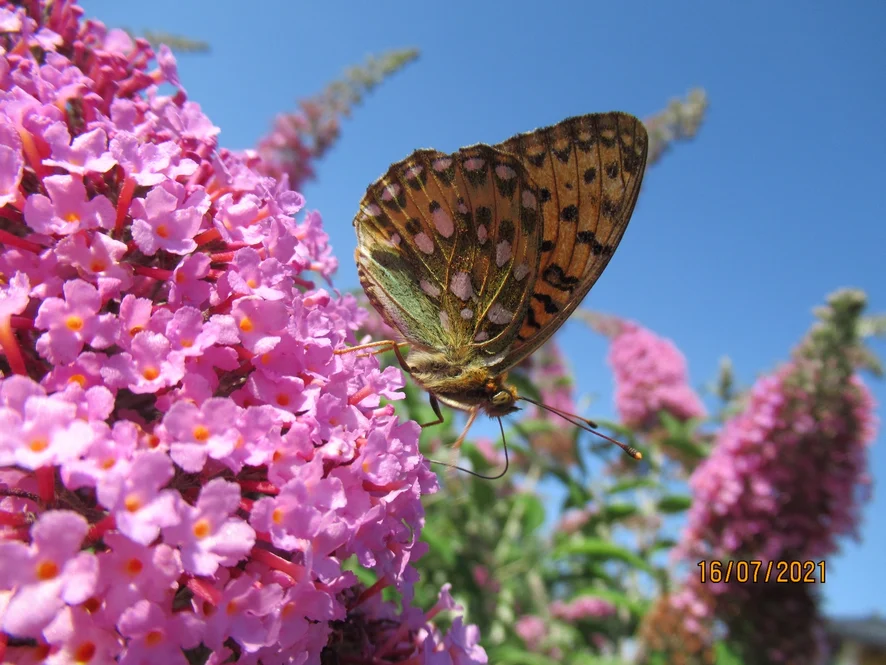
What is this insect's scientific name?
Speyeria aglaja
